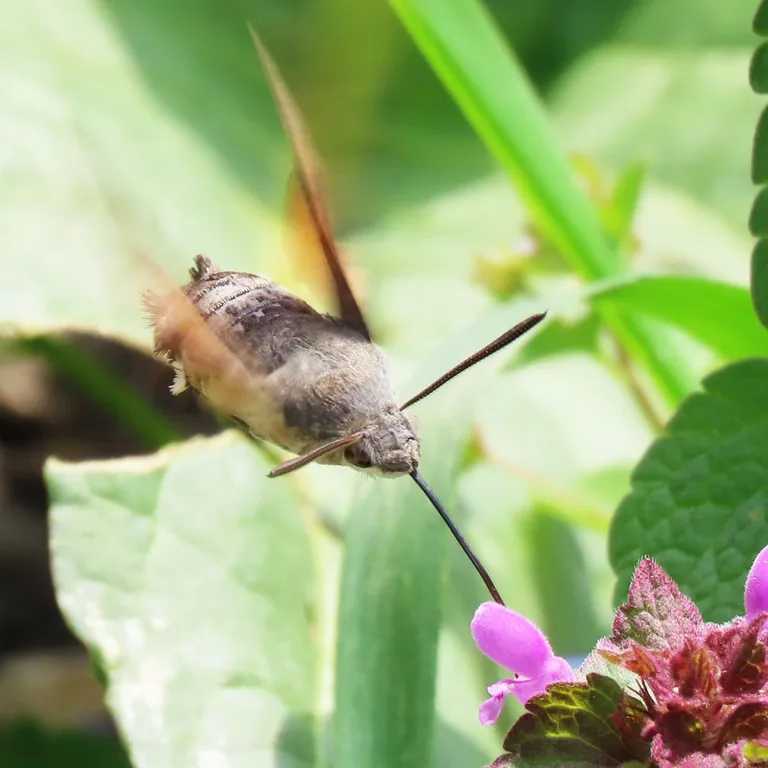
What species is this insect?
Macroglossum stellatarum
